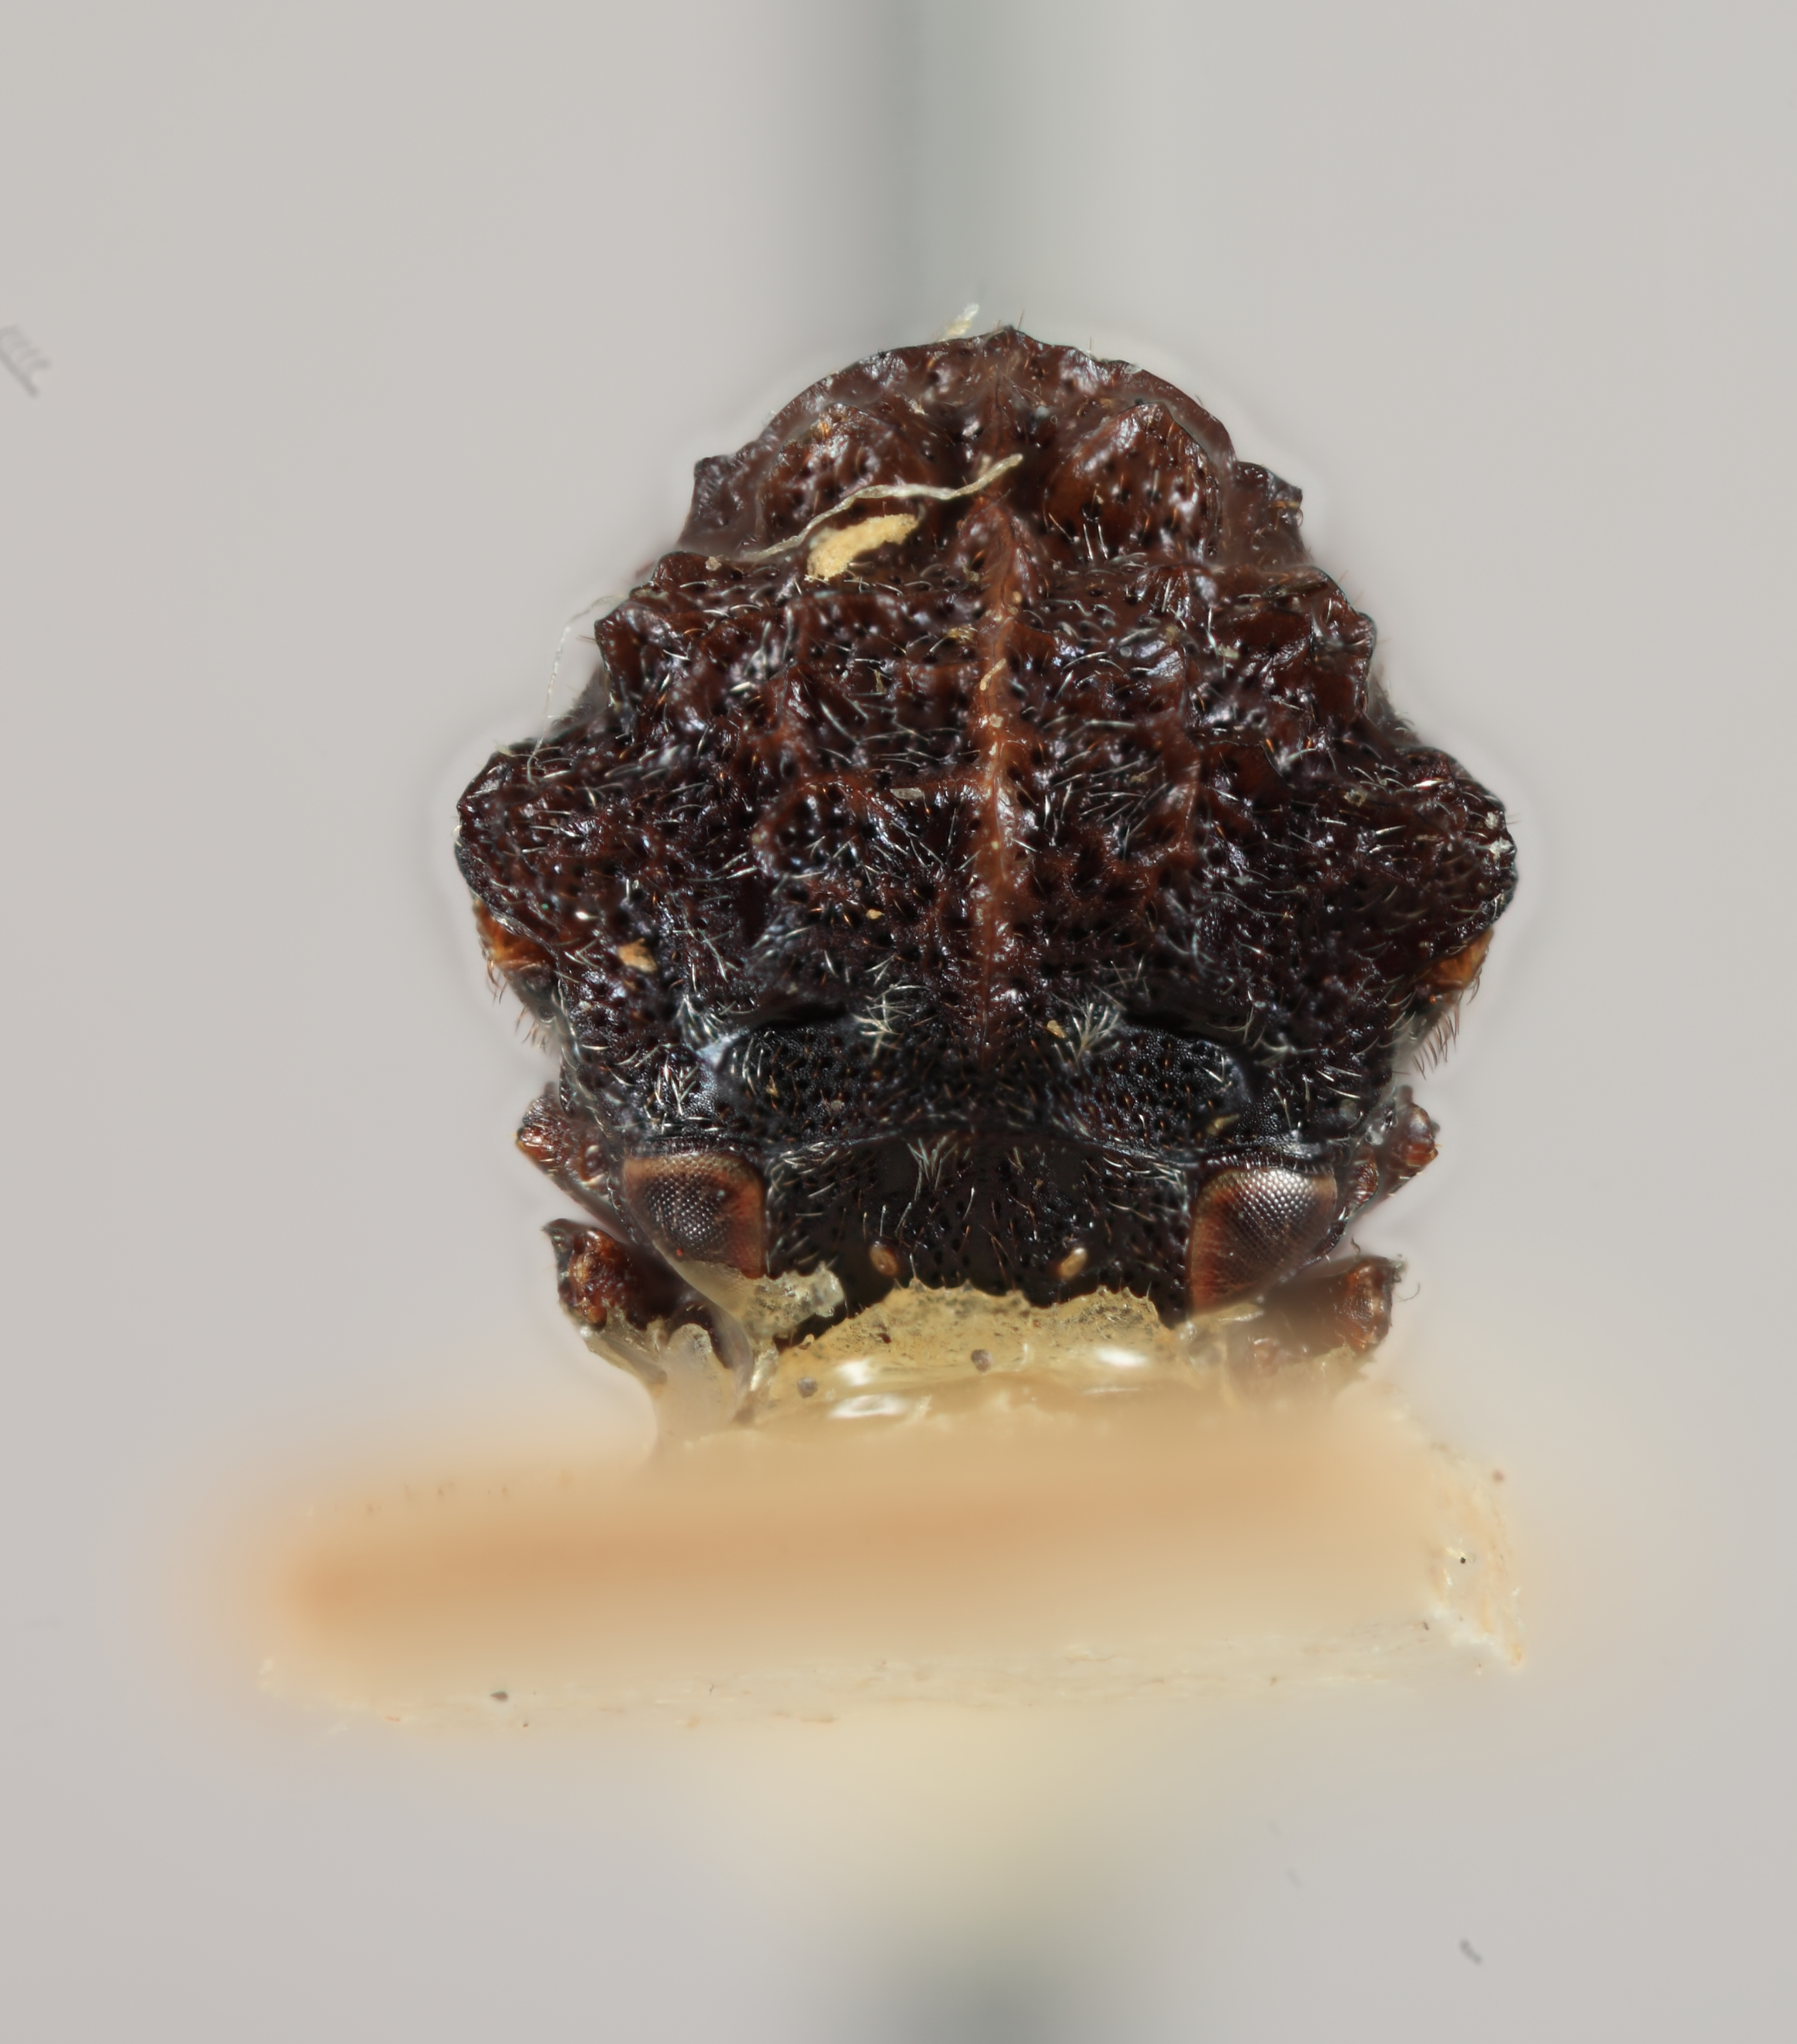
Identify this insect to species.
Bolbonota nigrata
